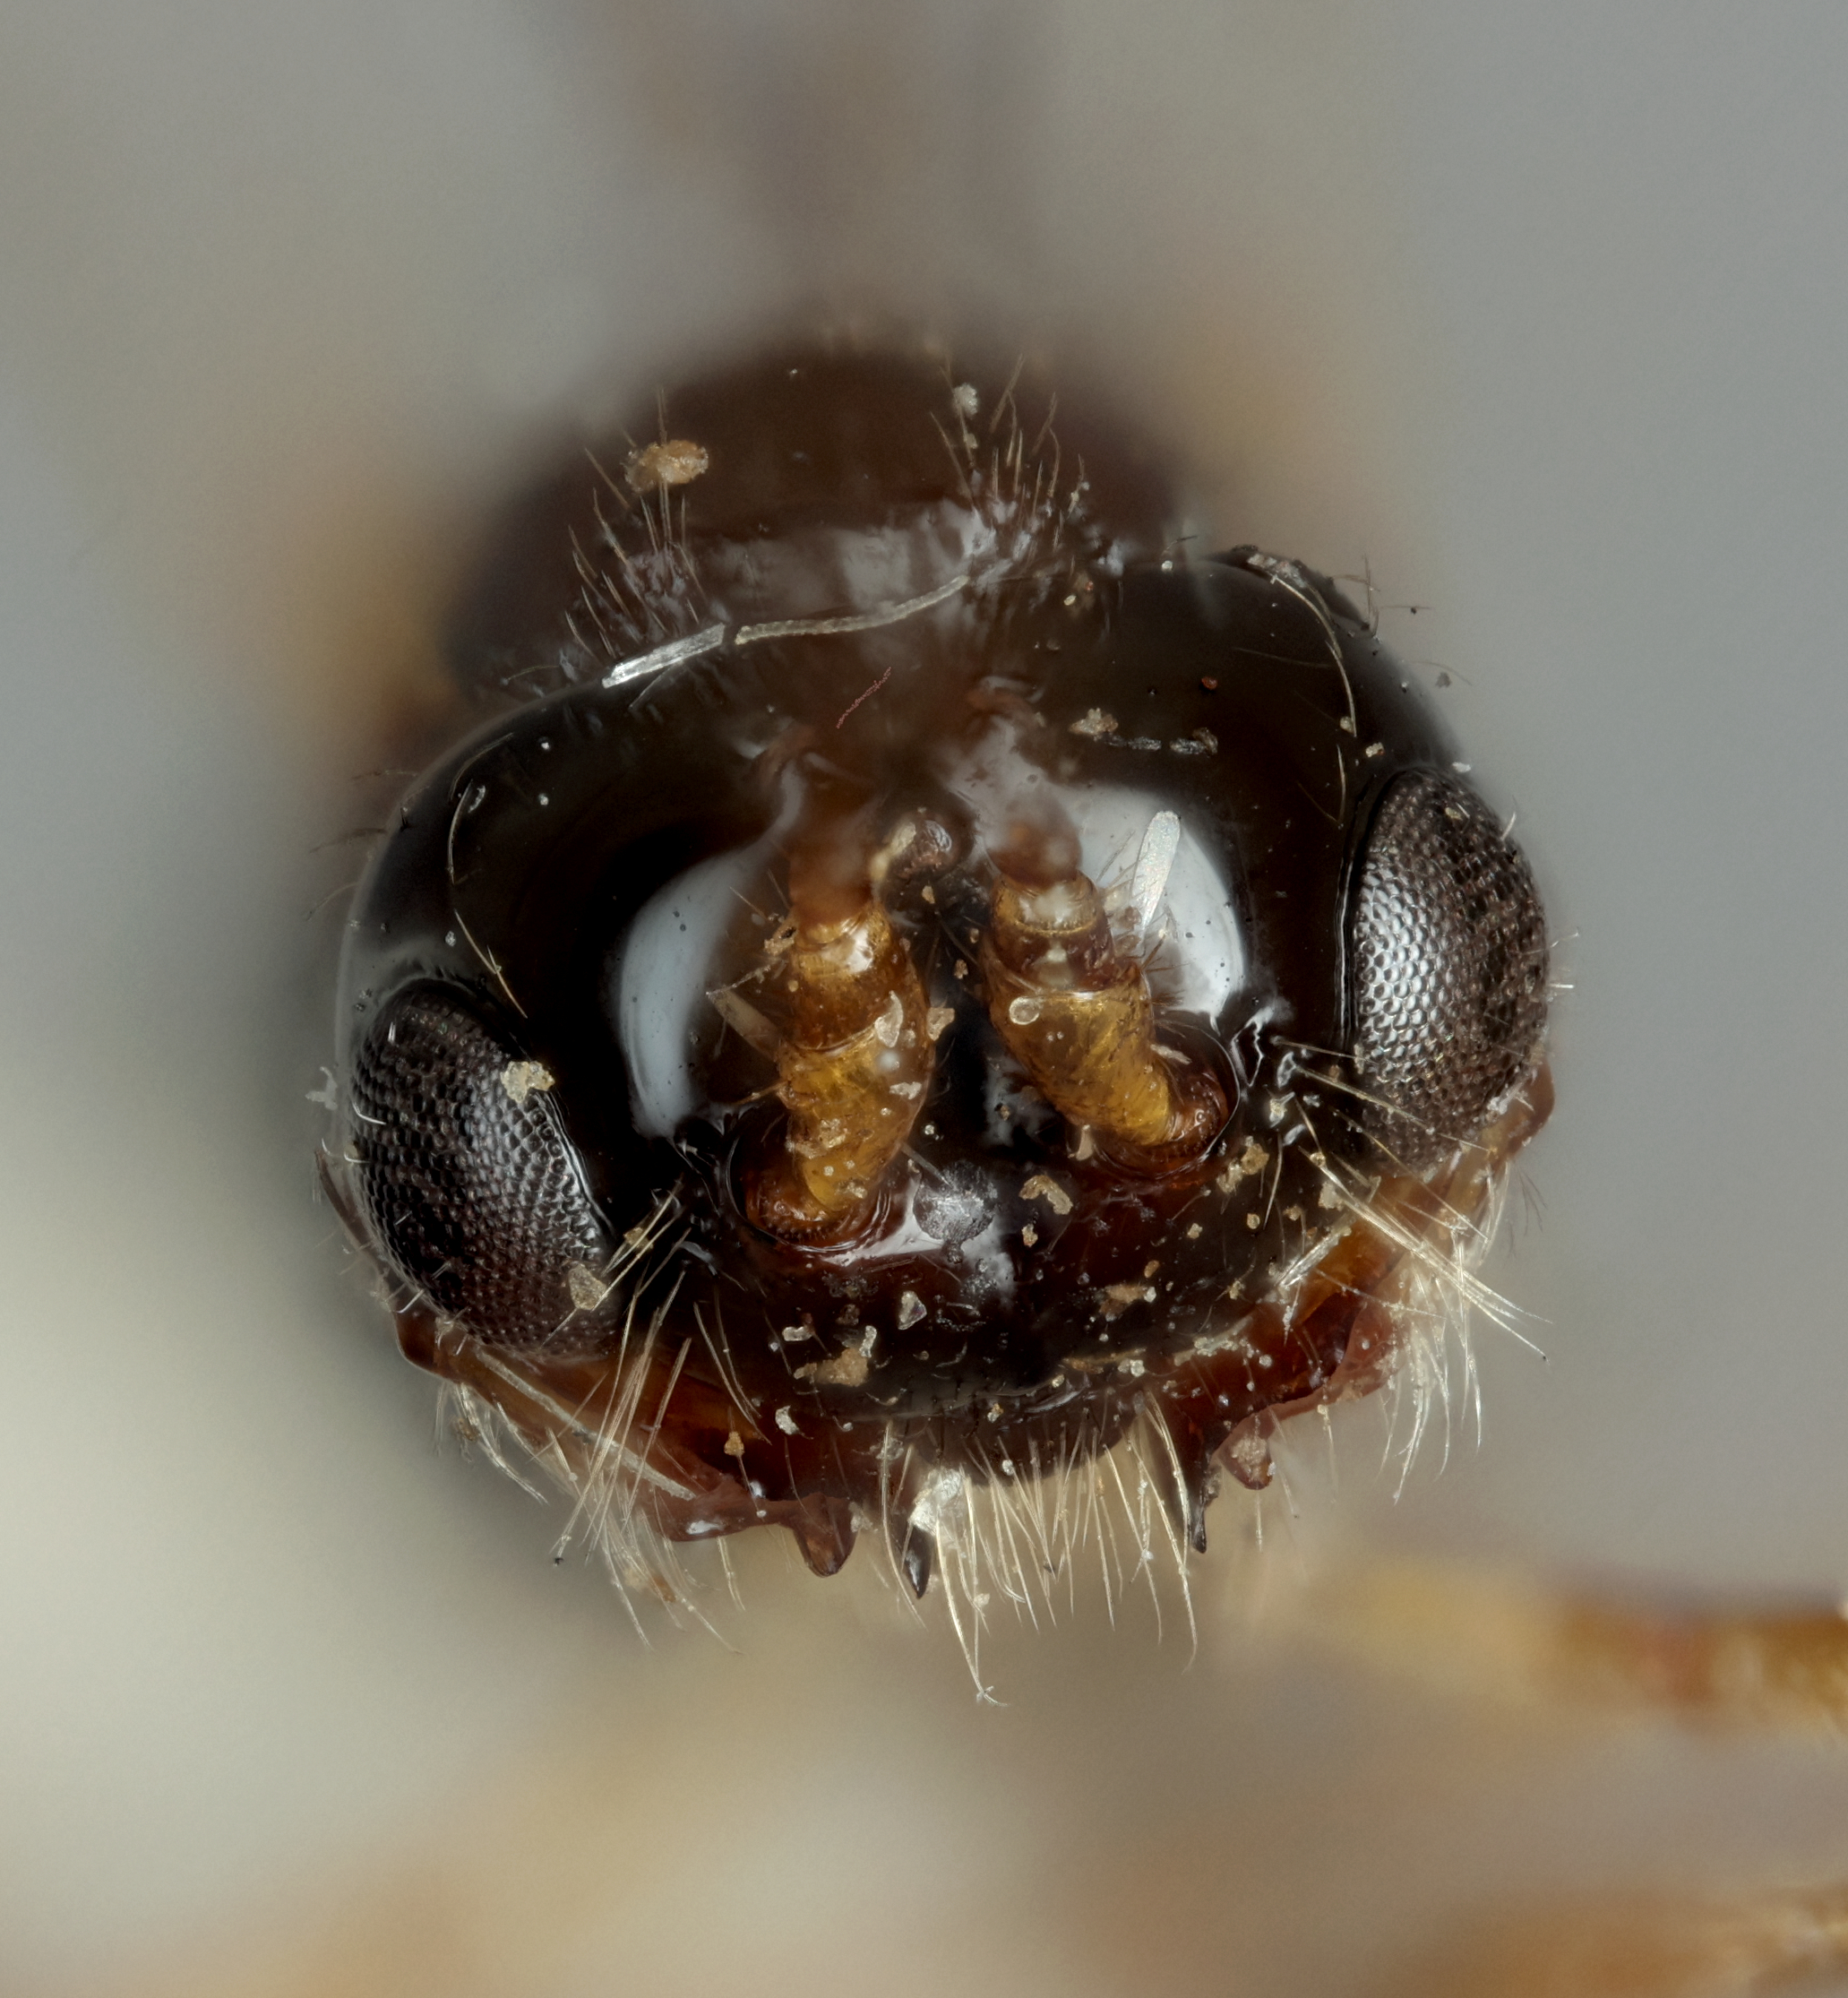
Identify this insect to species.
Phaenocarpa raptatrix
